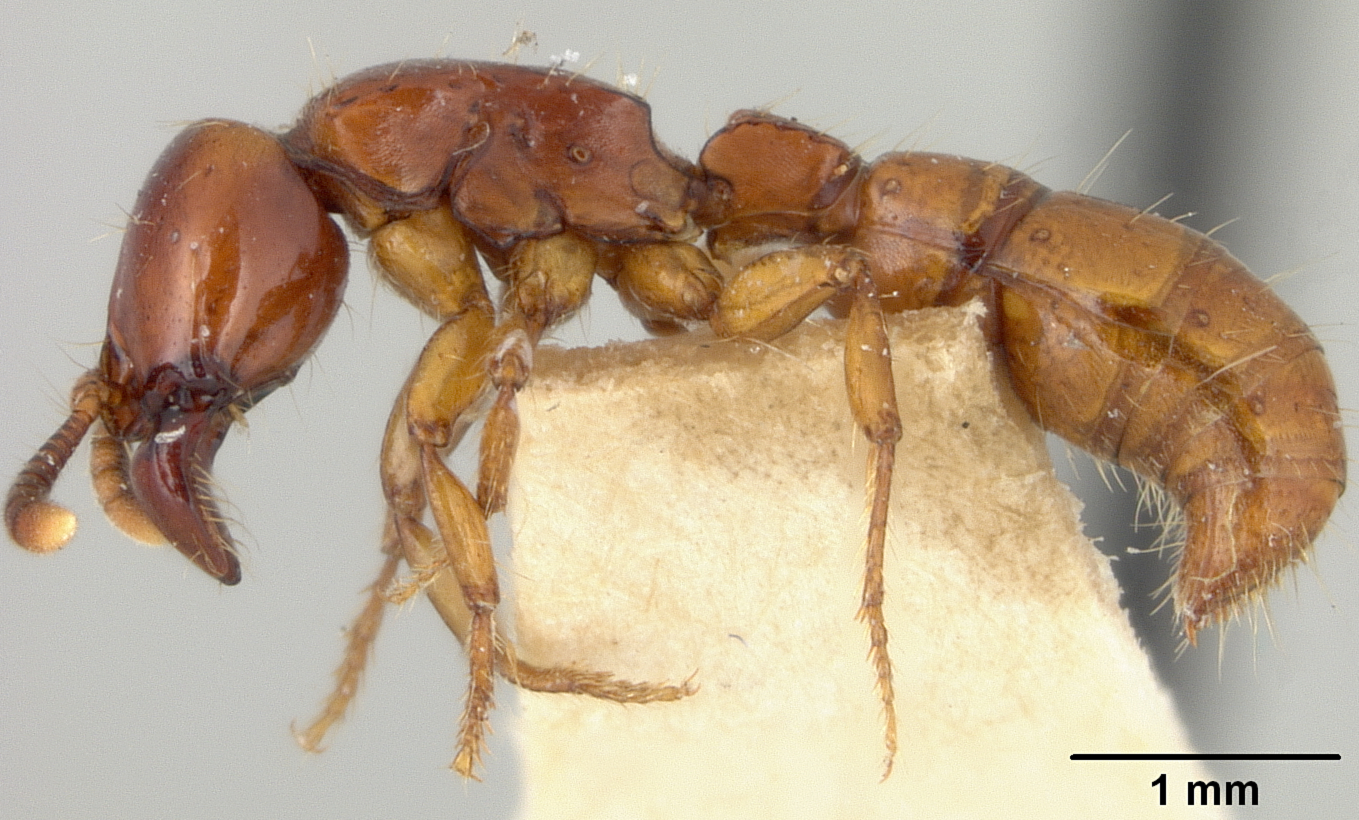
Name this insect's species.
Acanthostichus concavinodis
